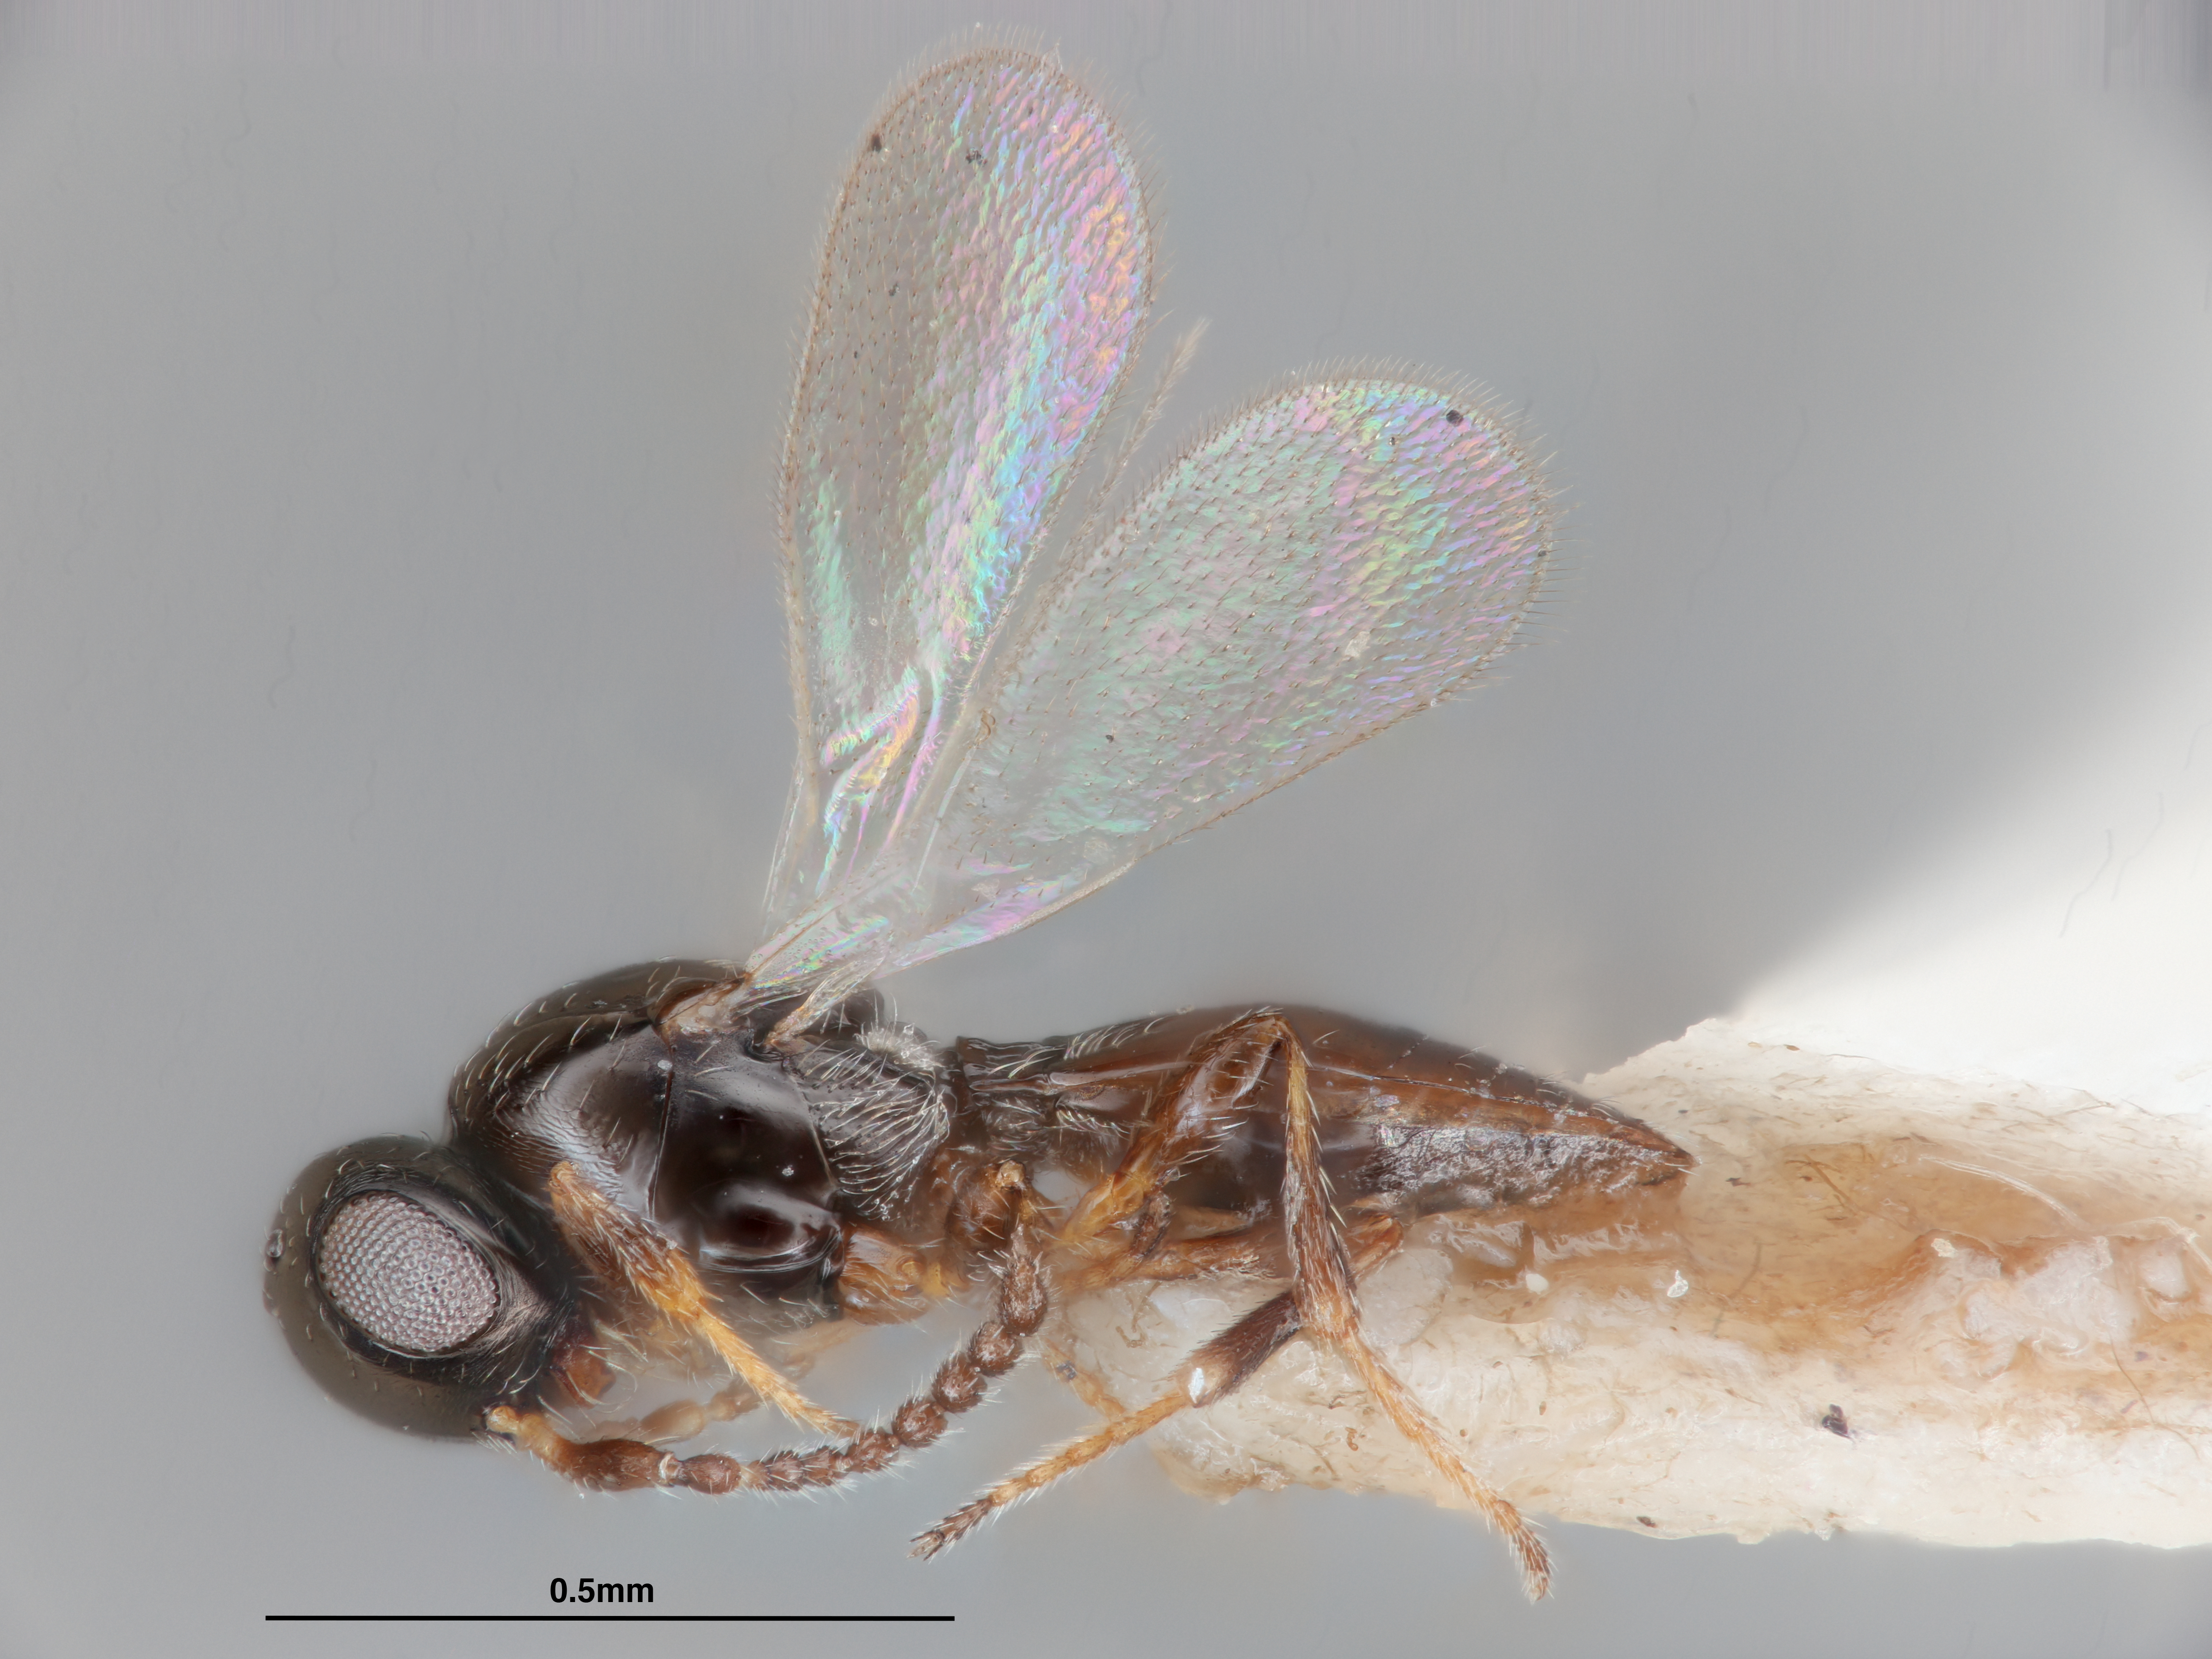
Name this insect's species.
Platygaster chilophagae
